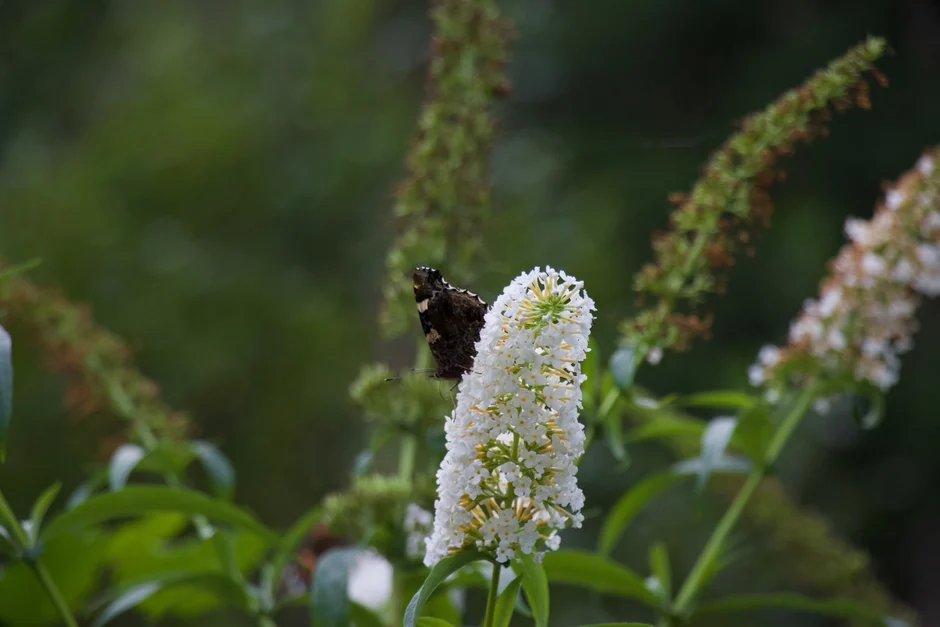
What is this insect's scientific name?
Vanessa atalanta
